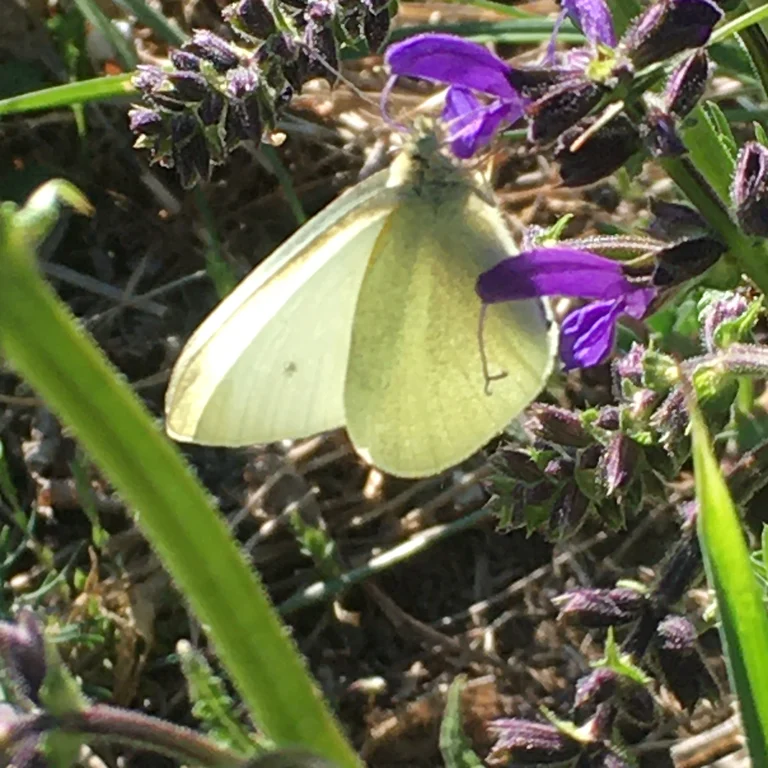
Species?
Pieris rapae
